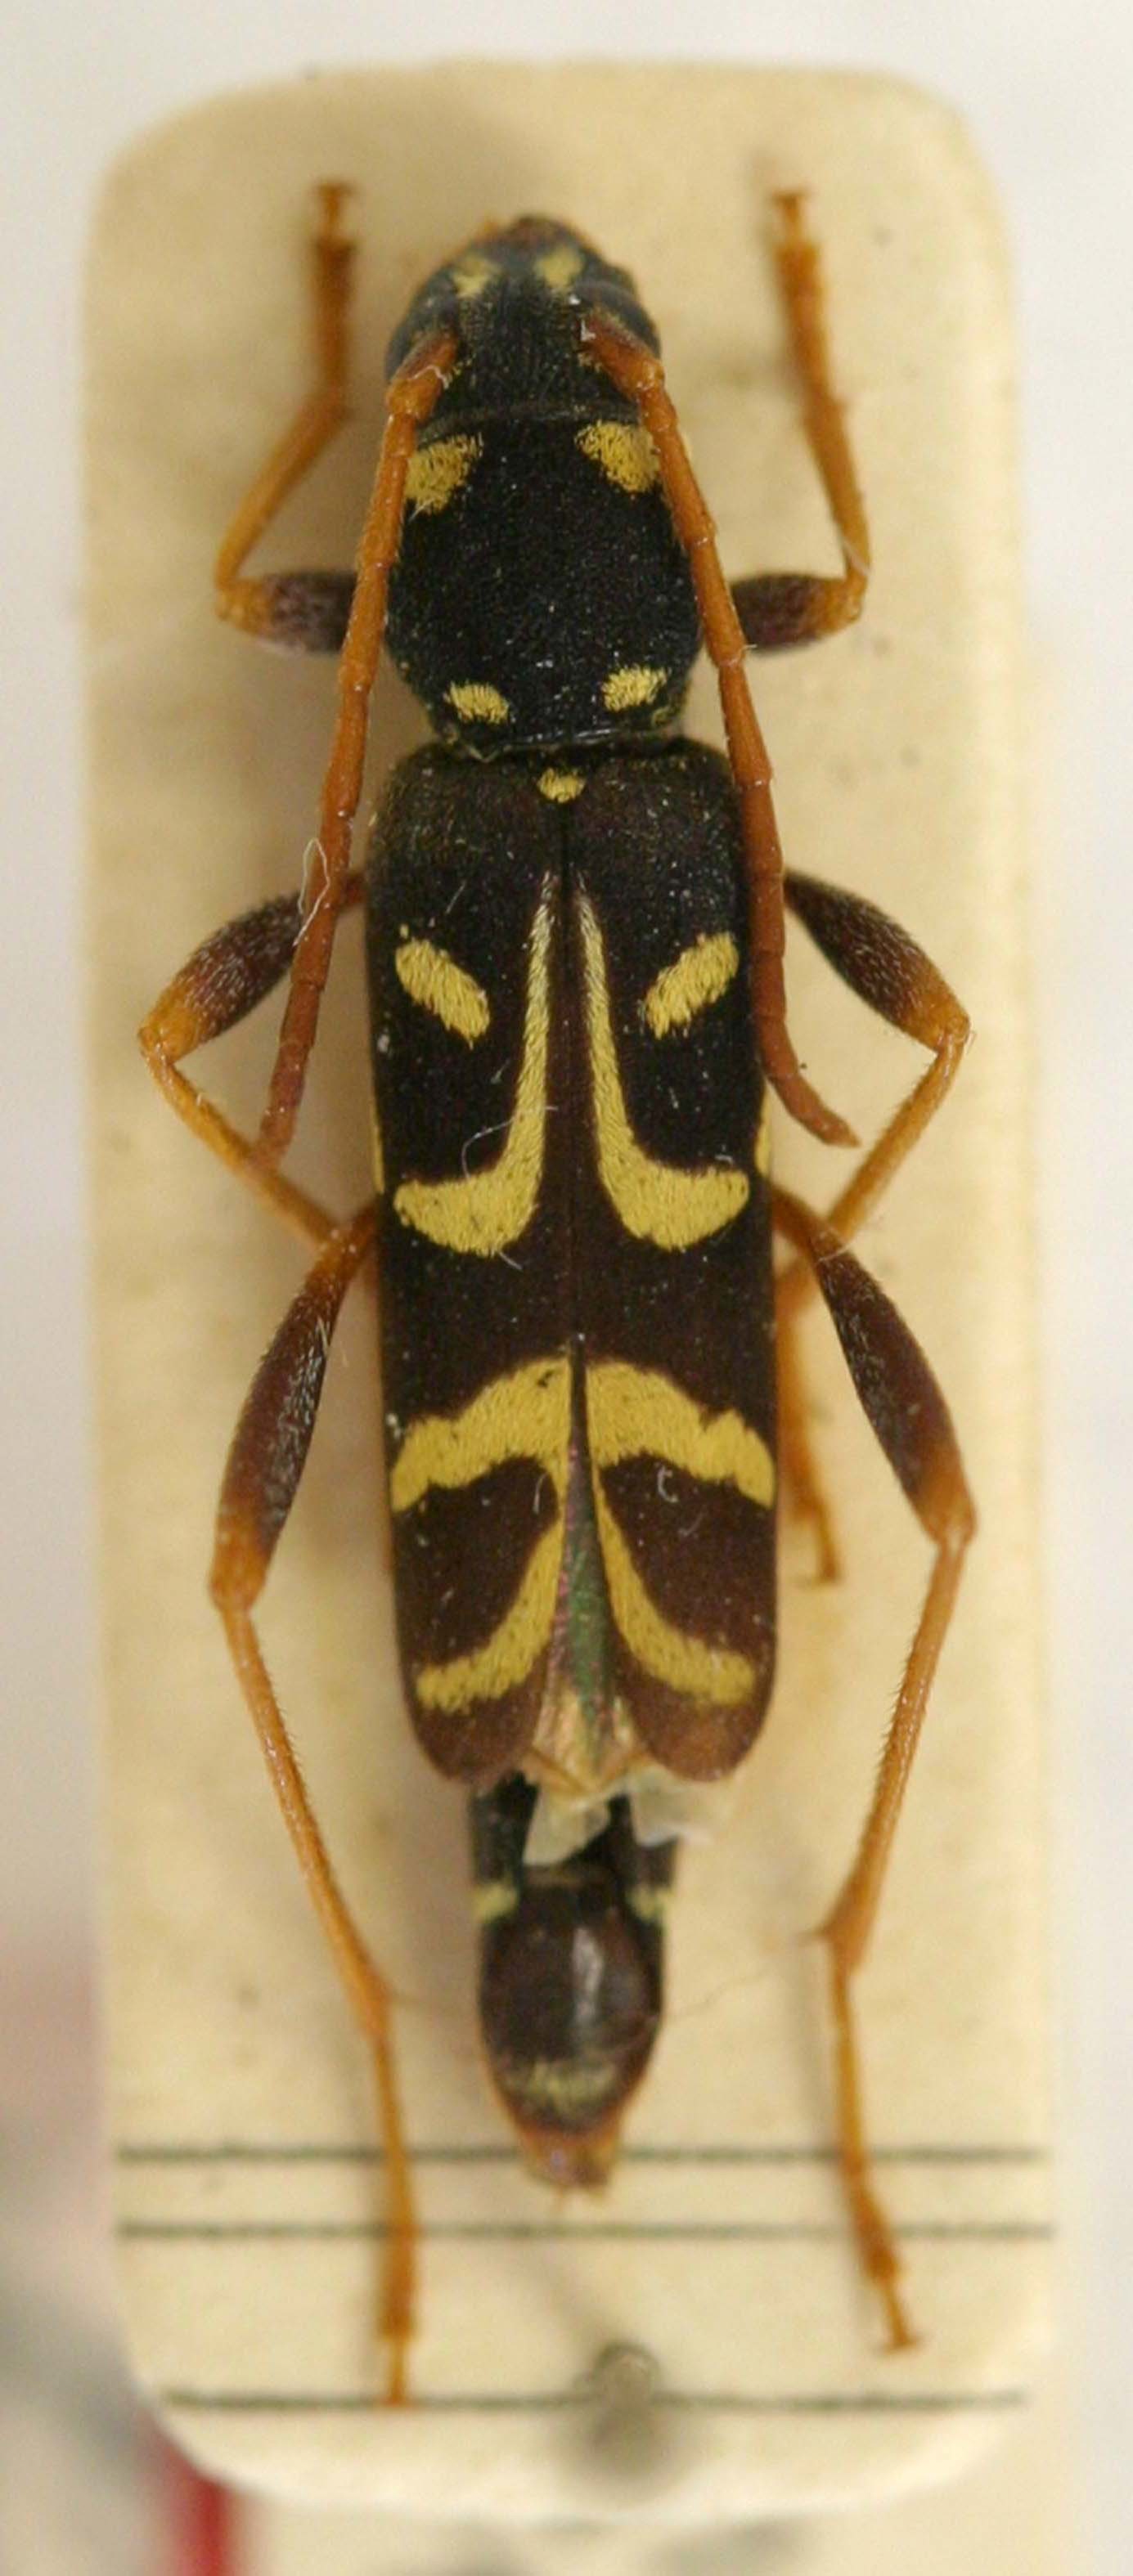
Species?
Clytus tropicus
